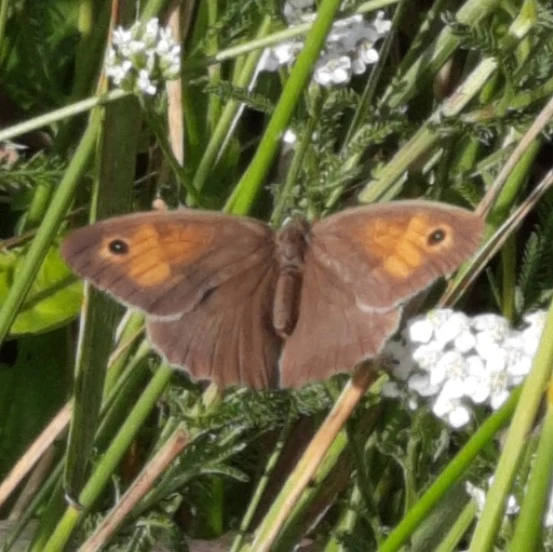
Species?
Maniola jurtina
